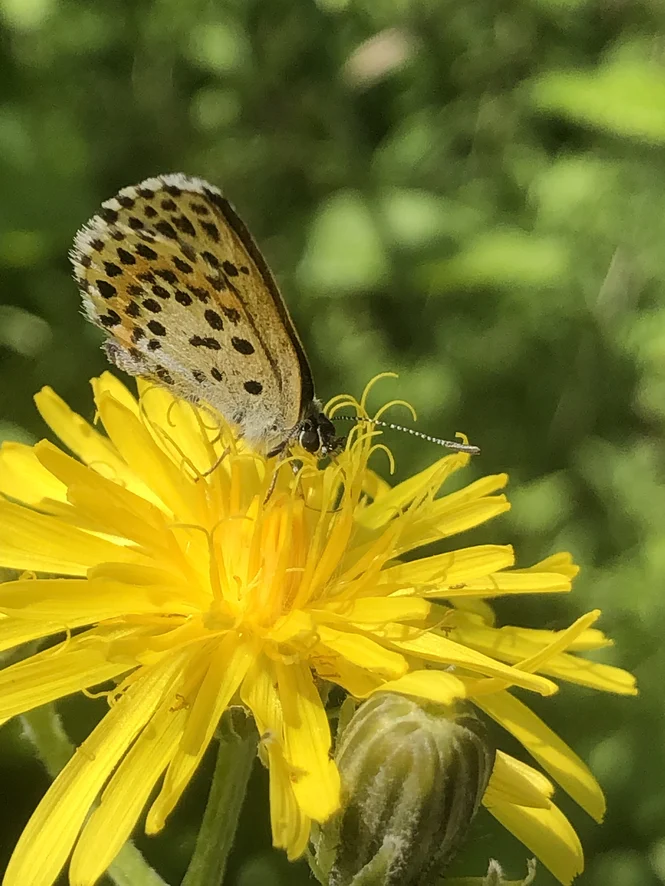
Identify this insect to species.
Scolitantides orion
